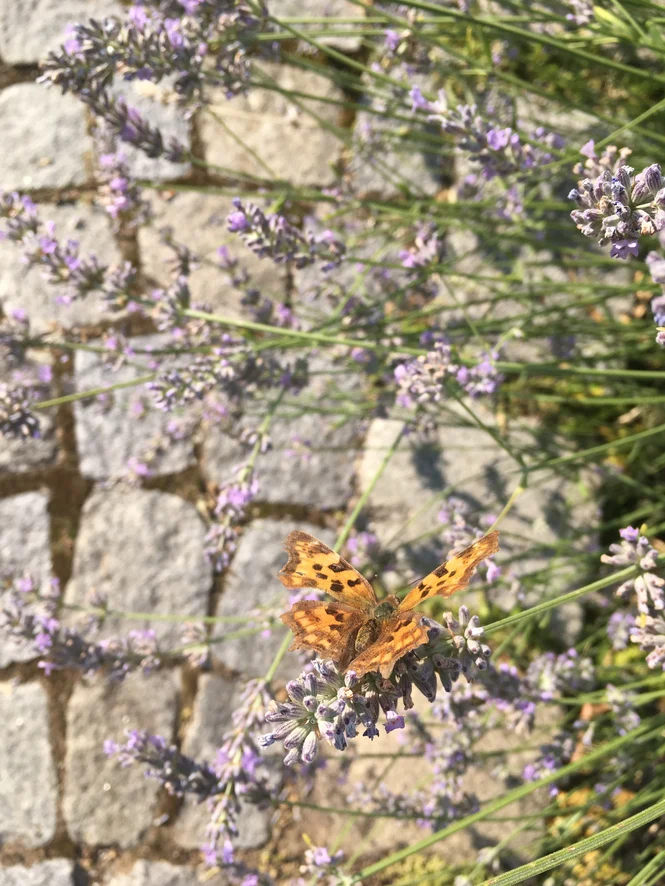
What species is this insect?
Polygonia c-album
